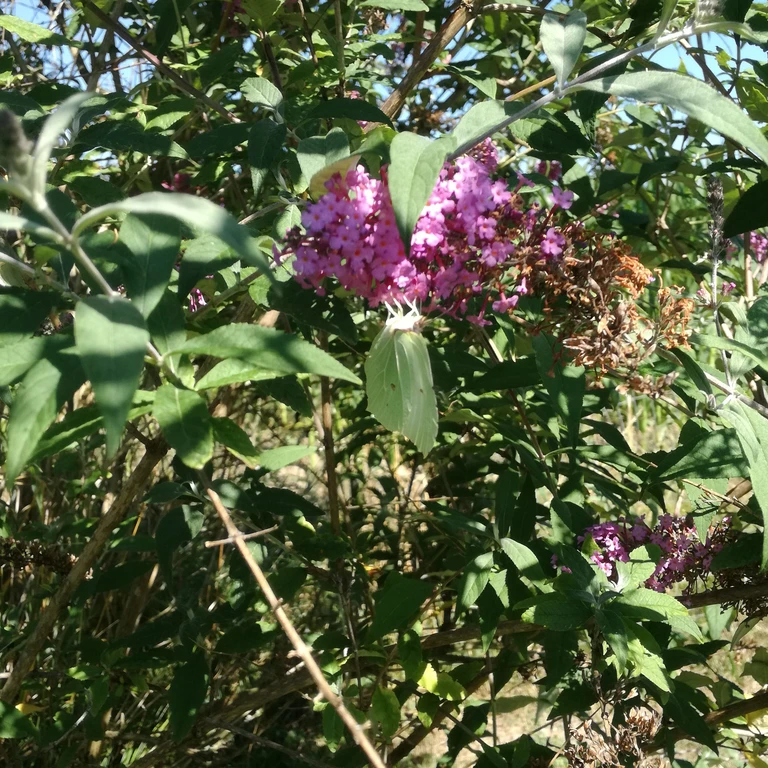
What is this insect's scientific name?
Gonepteryx rhamni
